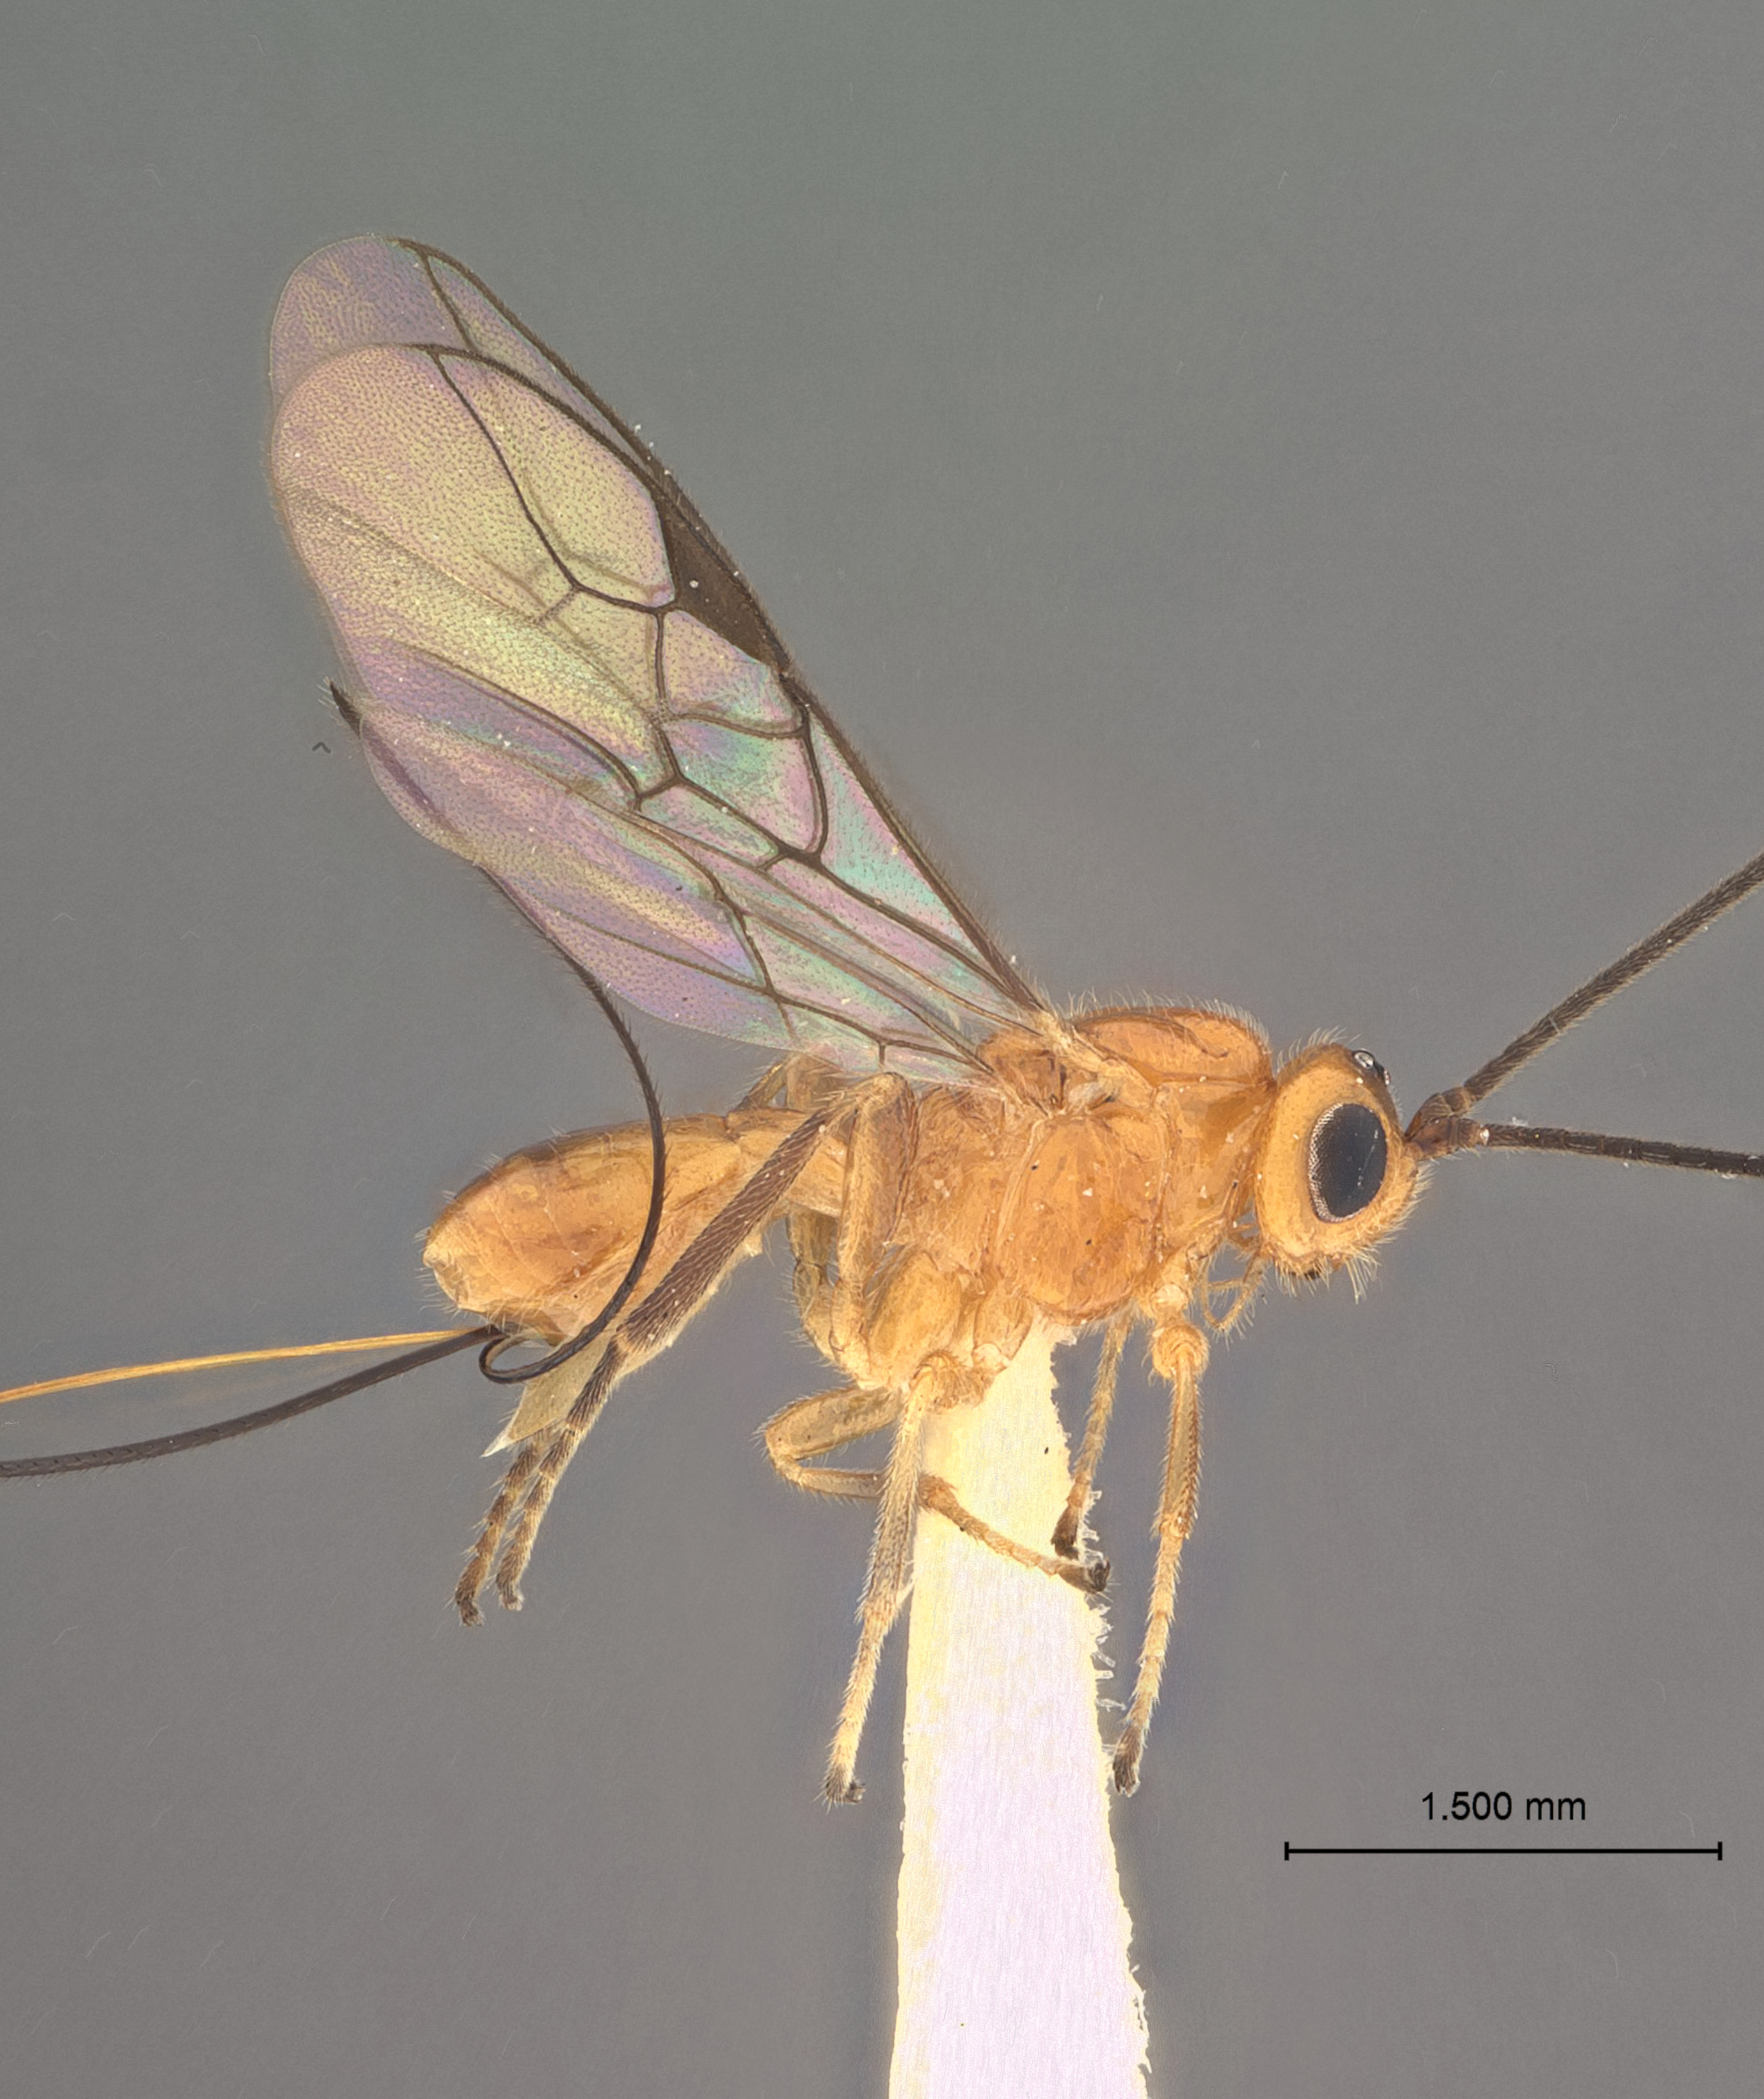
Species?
Opius juglandis
